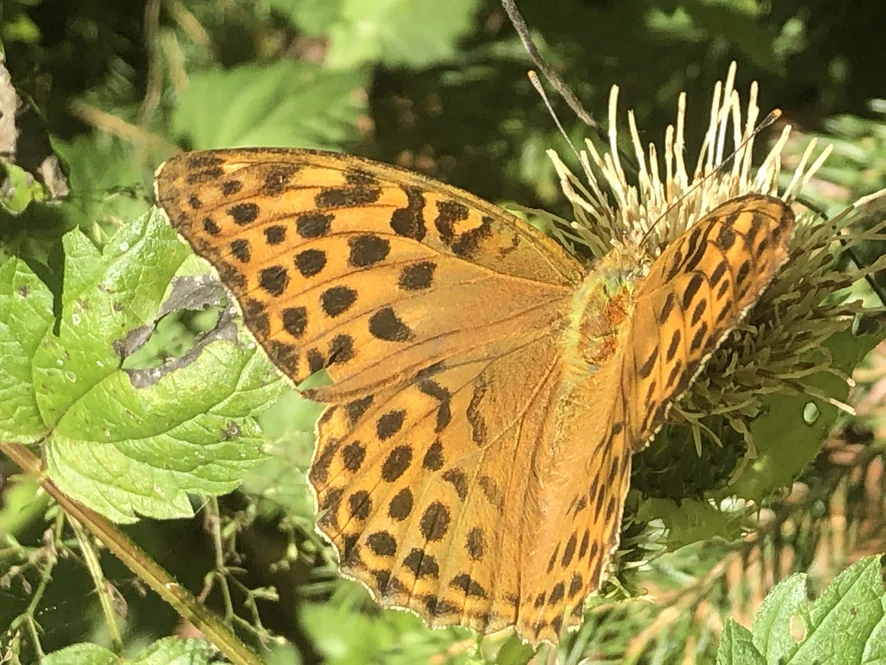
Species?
Argynnis paphia
